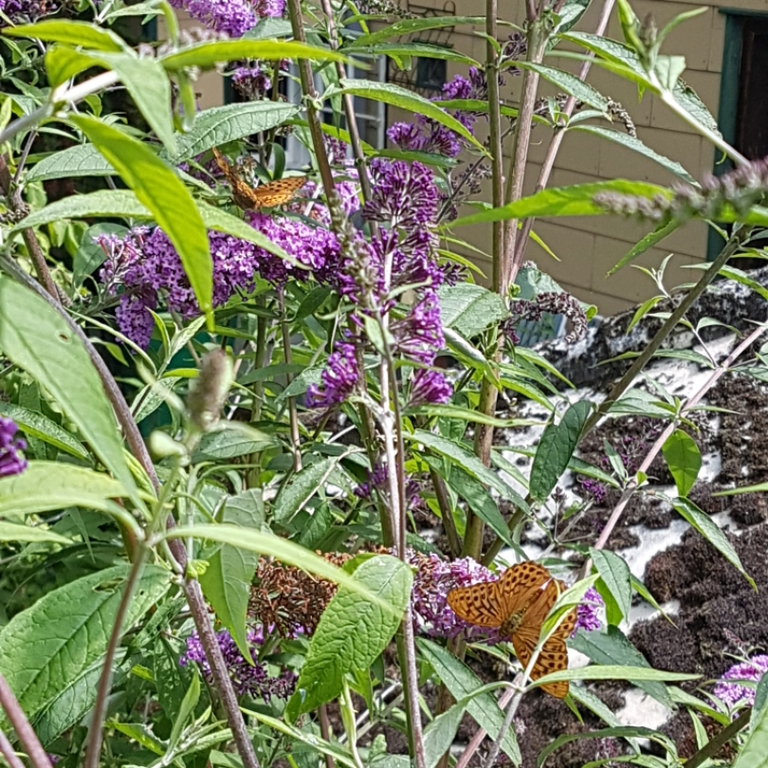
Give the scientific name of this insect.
Argynnis paphia
